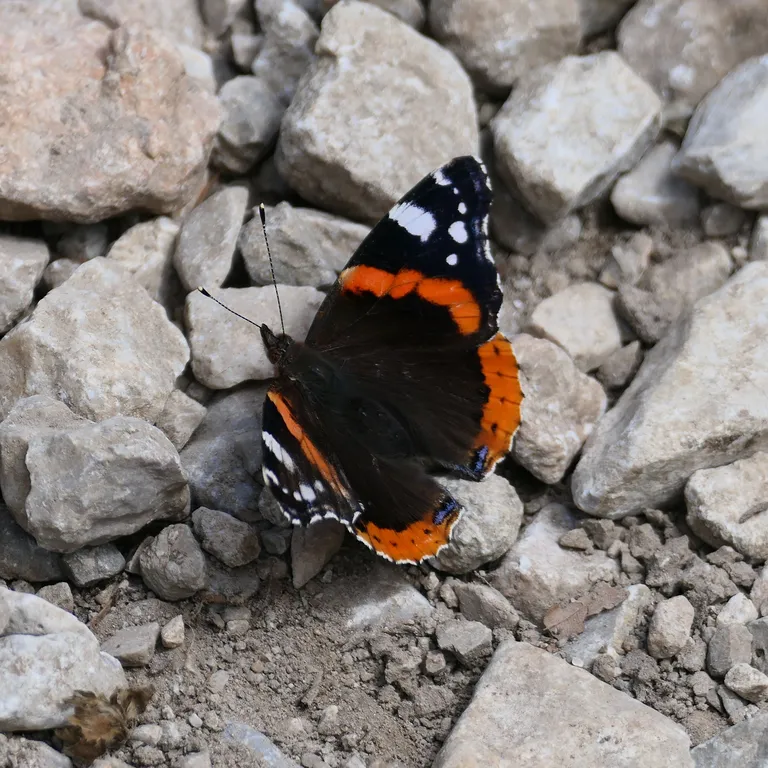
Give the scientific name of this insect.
Vanessa atalanta
